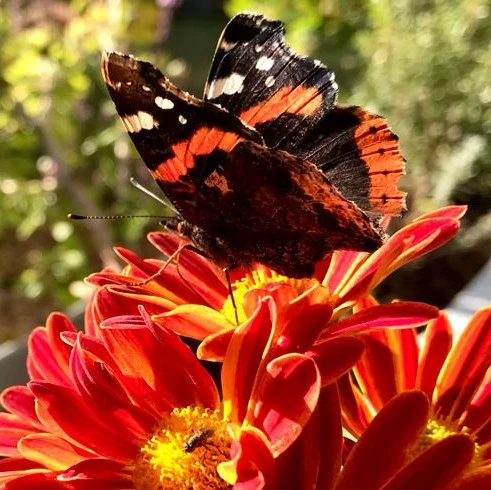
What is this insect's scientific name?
Vanessa atalanta
